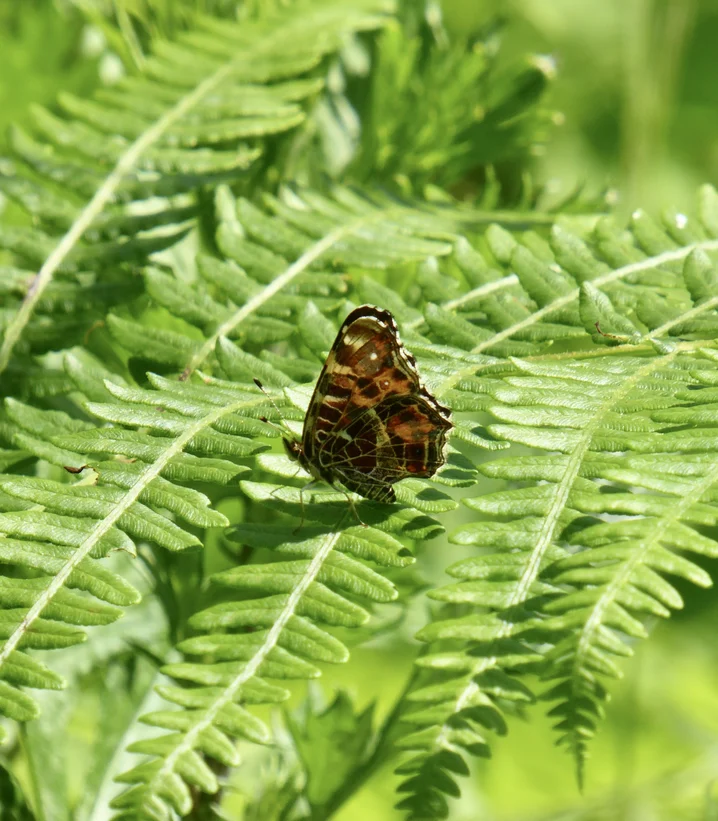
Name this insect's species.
Araschnia levana
